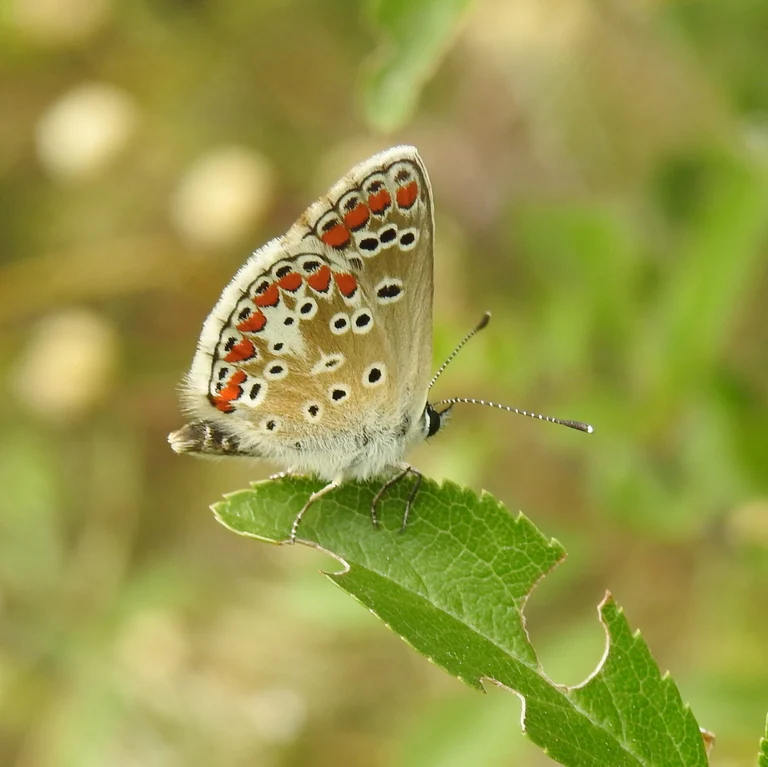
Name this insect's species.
Aricia agestis/artaxerxes
